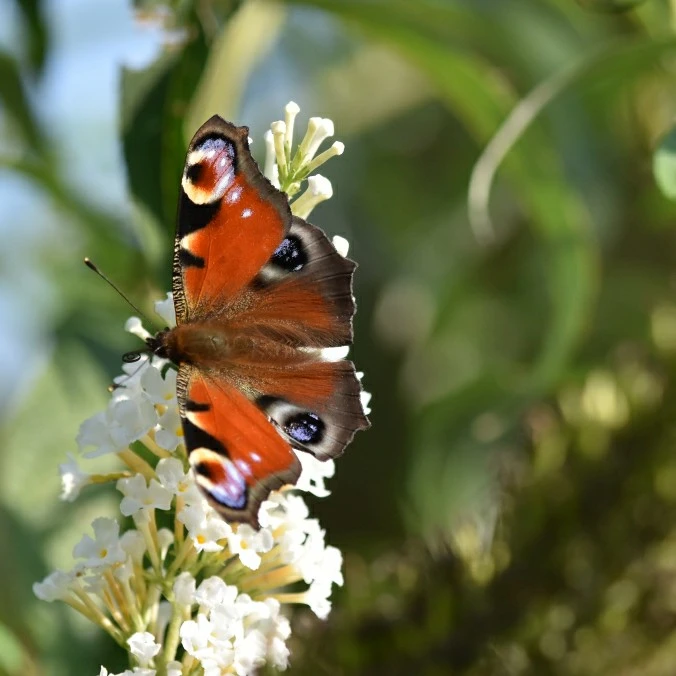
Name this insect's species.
Aglais io
